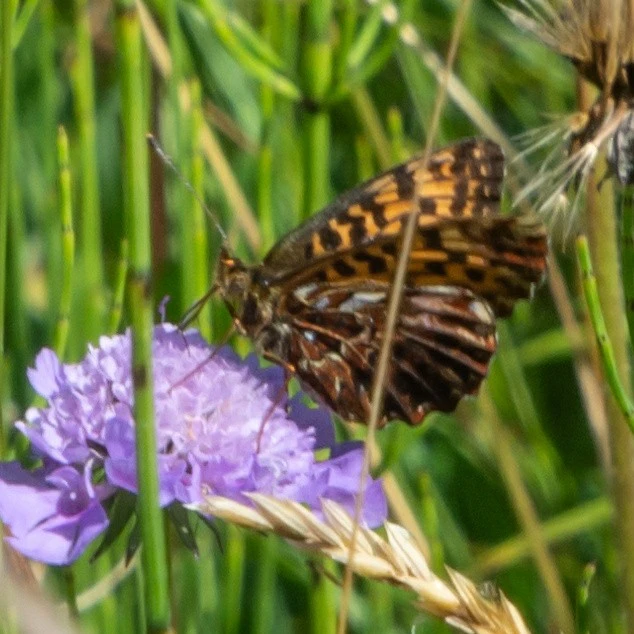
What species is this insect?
Boloria titania
